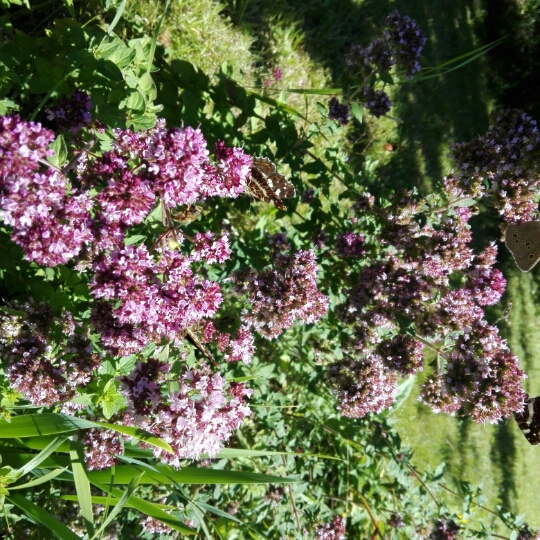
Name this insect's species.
Araschnia levana
